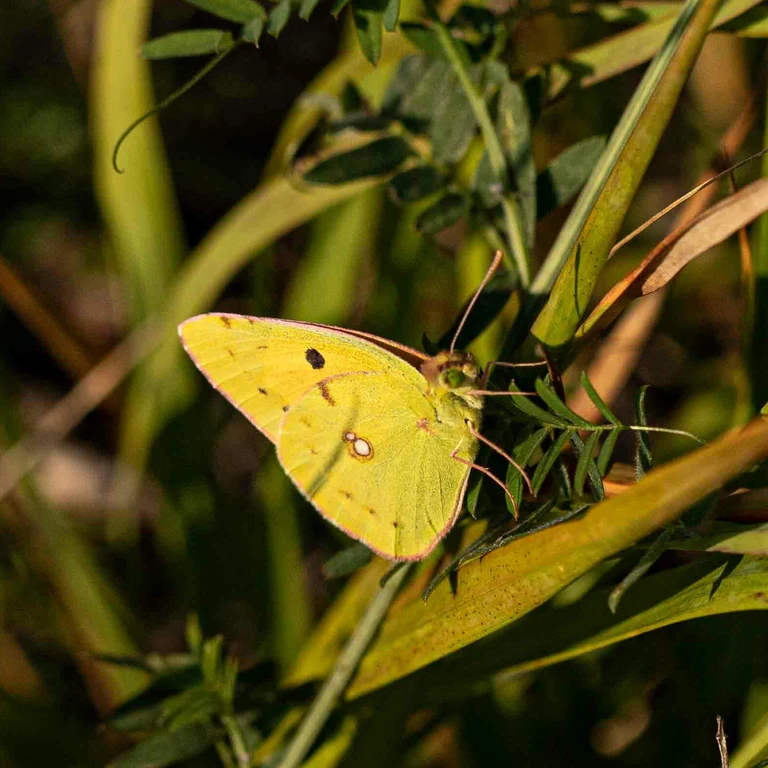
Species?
Colias croceus
